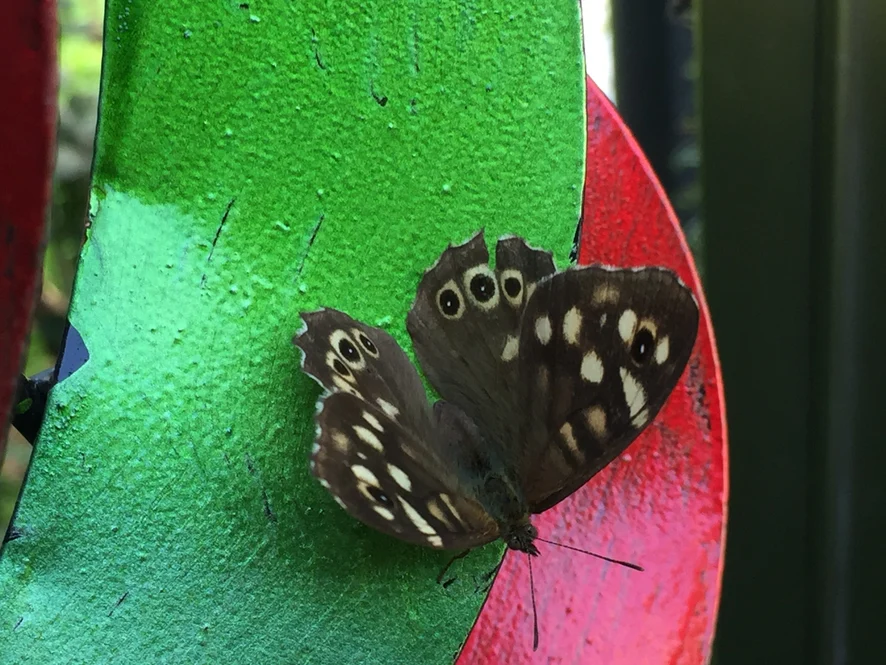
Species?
Pararge aegeria
